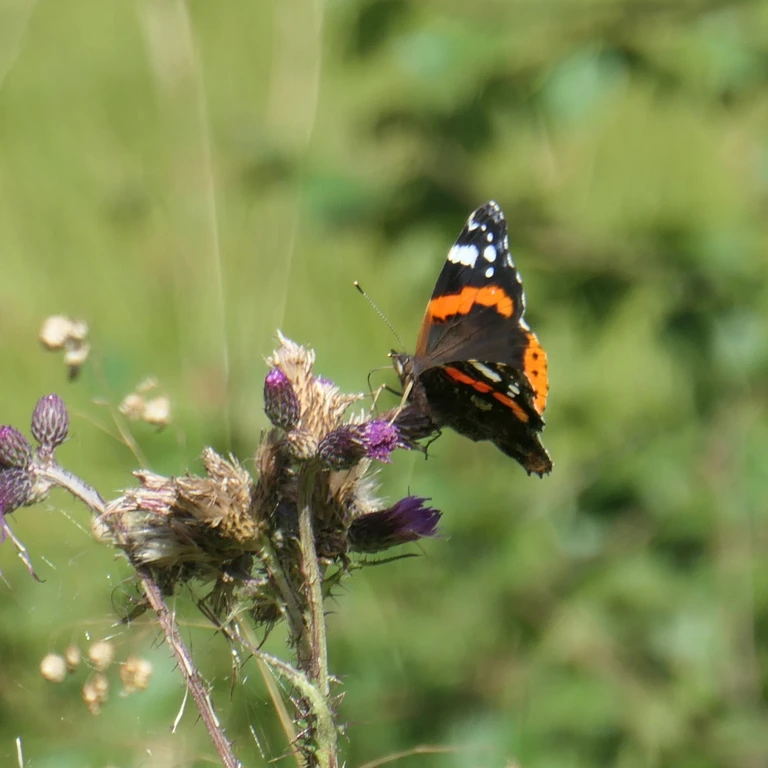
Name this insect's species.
Vanessa atalanta
